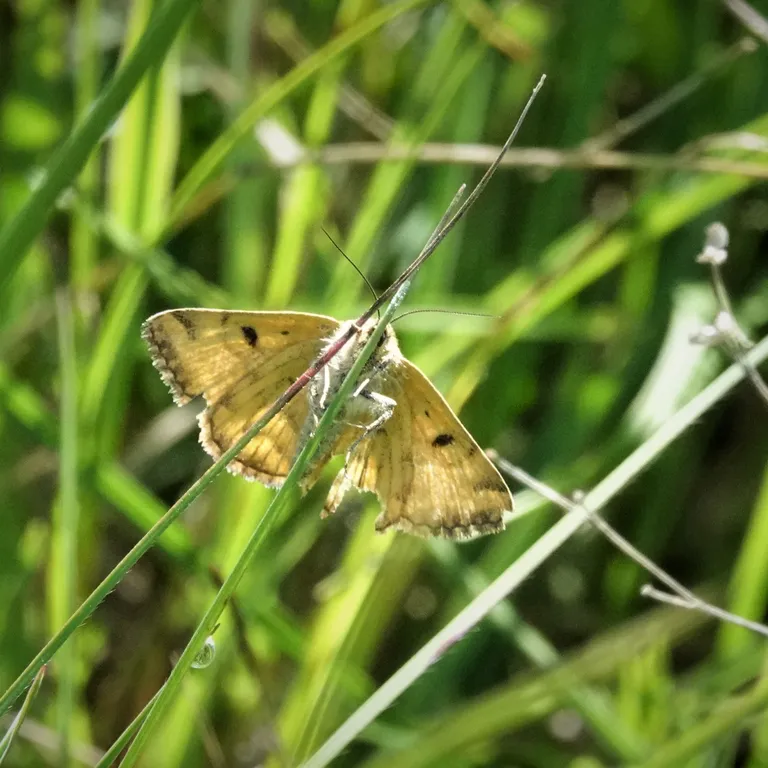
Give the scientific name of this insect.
Euclidia glyphica
